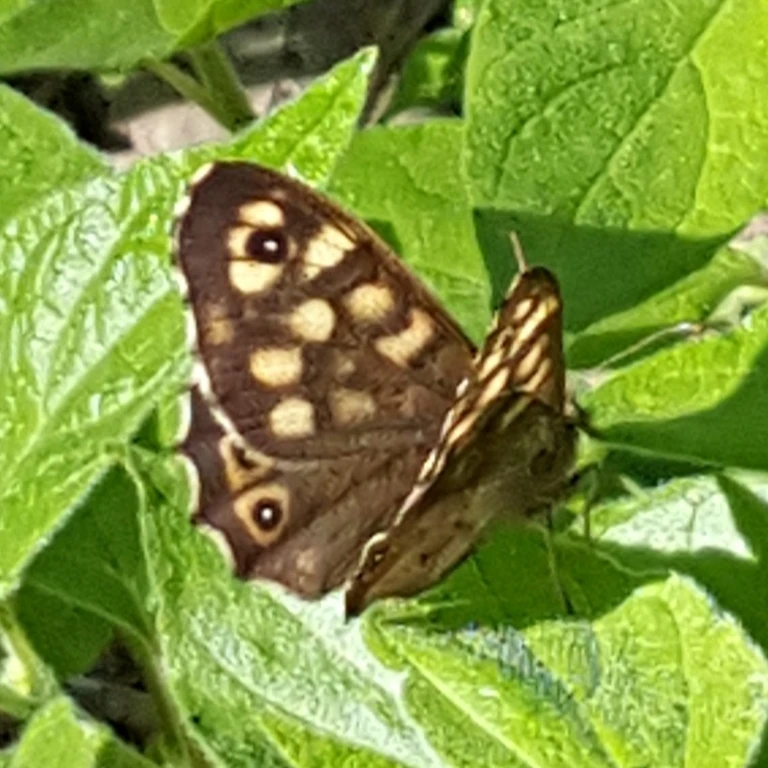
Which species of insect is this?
Pararge aegeria
